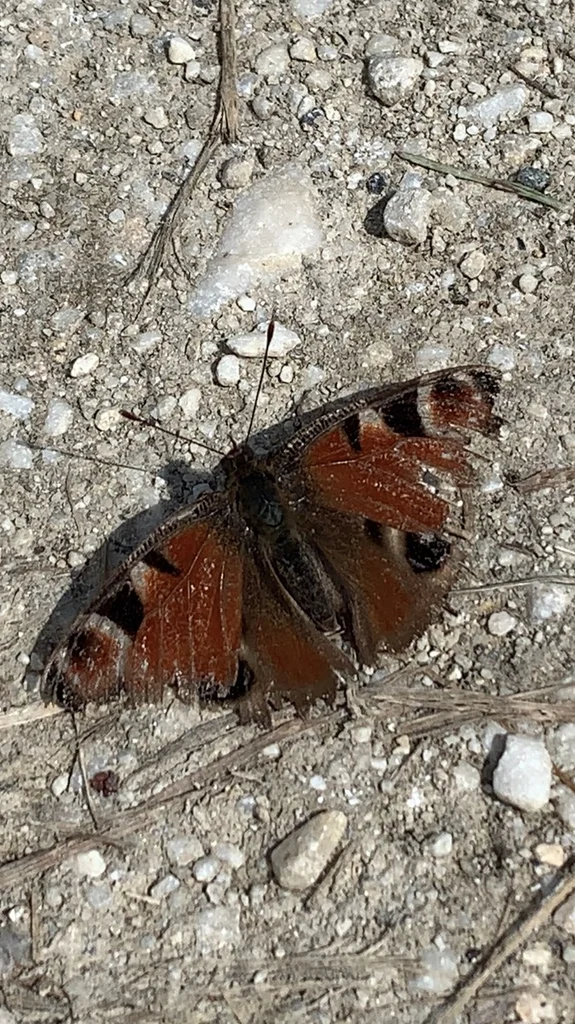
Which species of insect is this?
Aglais io
